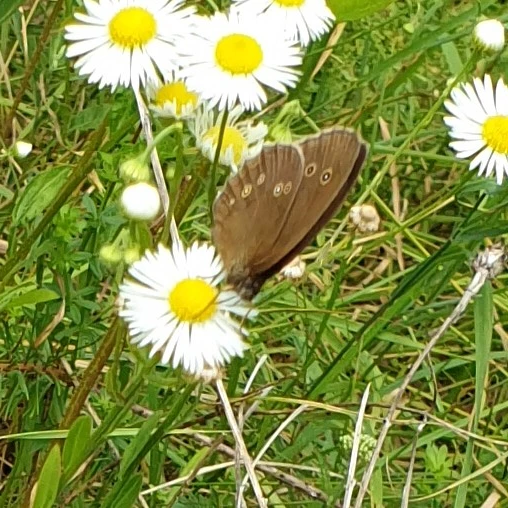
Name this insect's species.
Aphantopus hyperantus
